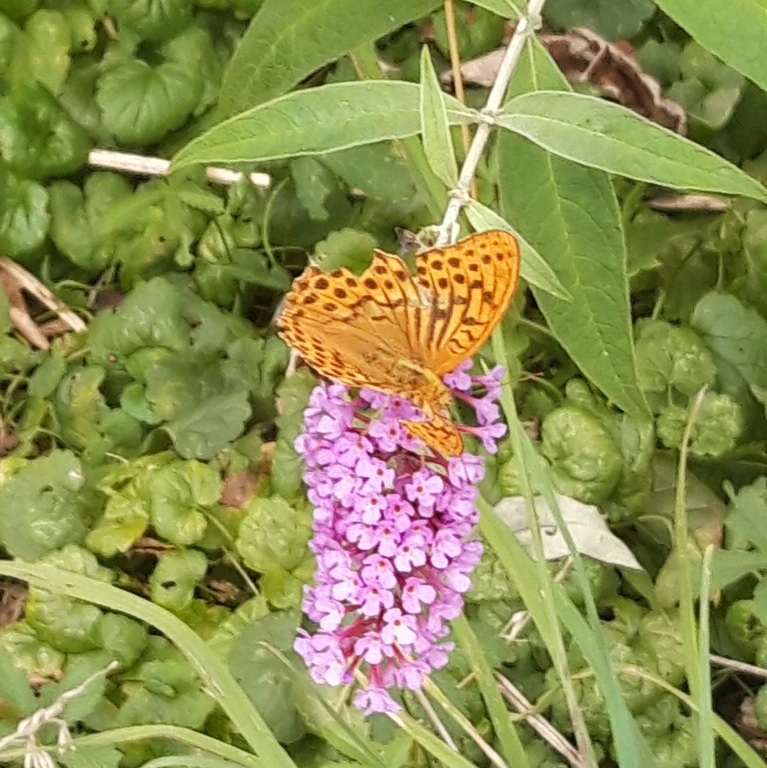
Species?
Argynnis paphia
